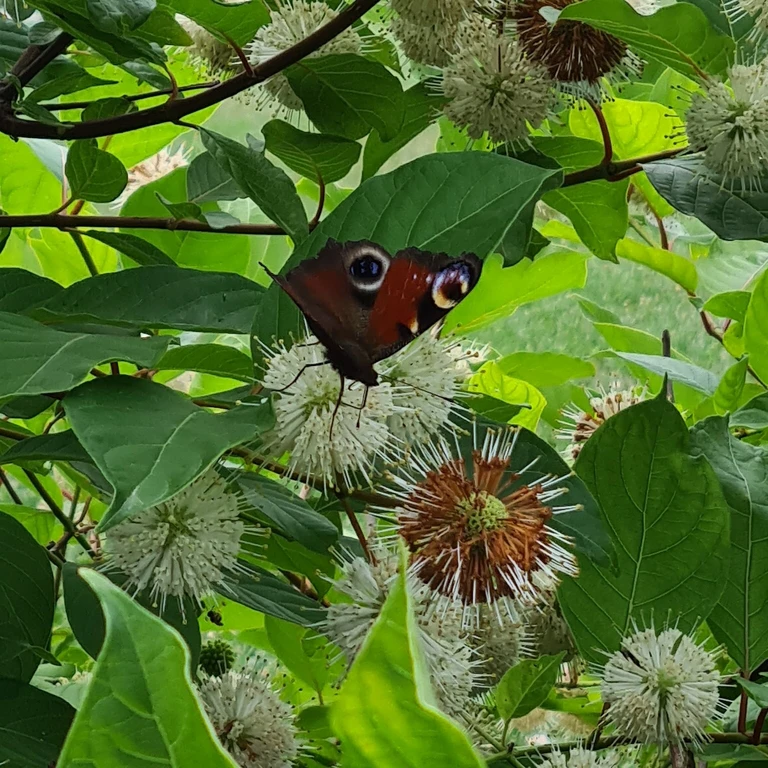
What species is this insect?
Aglais io
